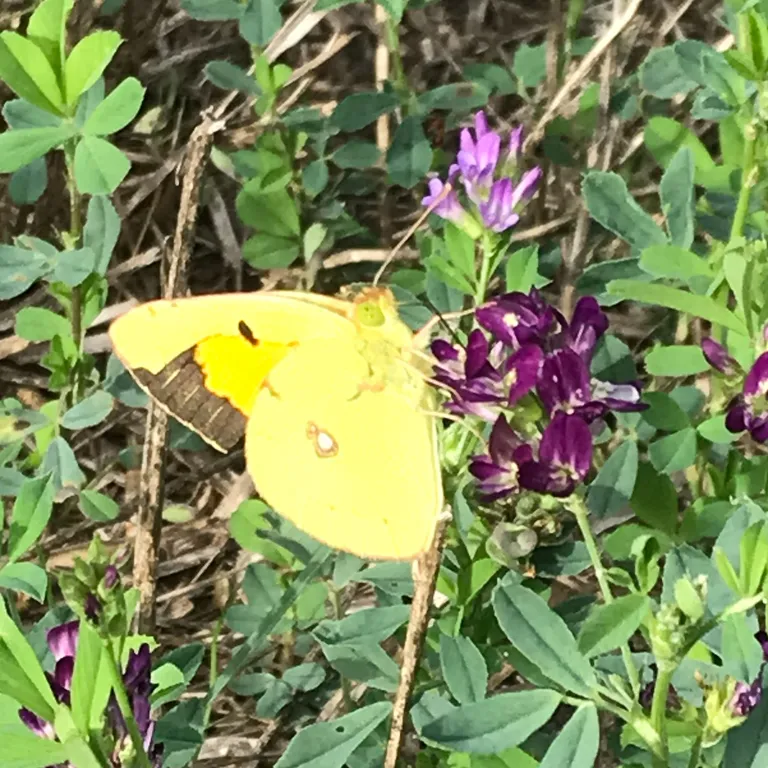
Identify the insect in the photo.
Colias croceus
